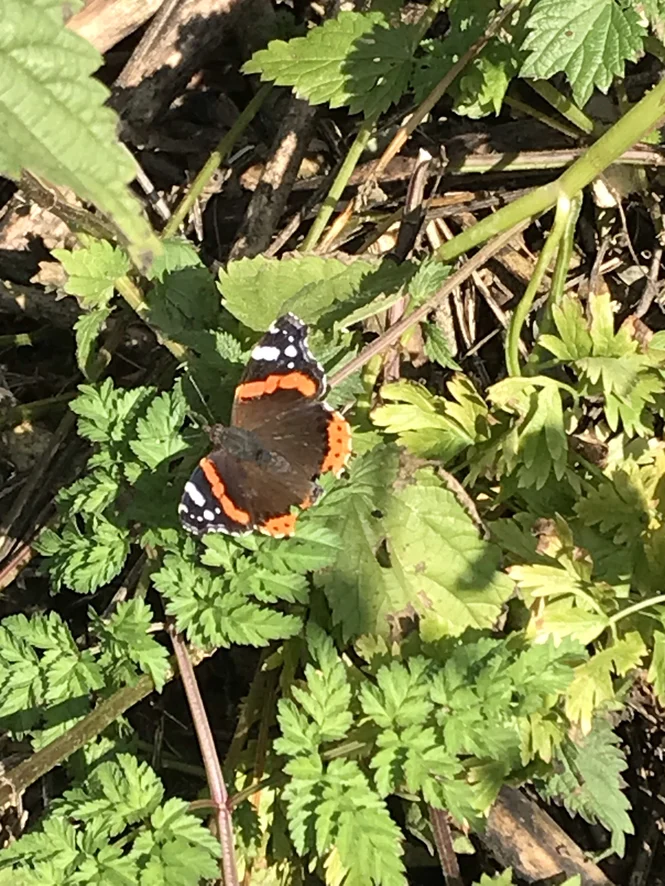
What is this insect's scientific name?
Vanessa atalanta
